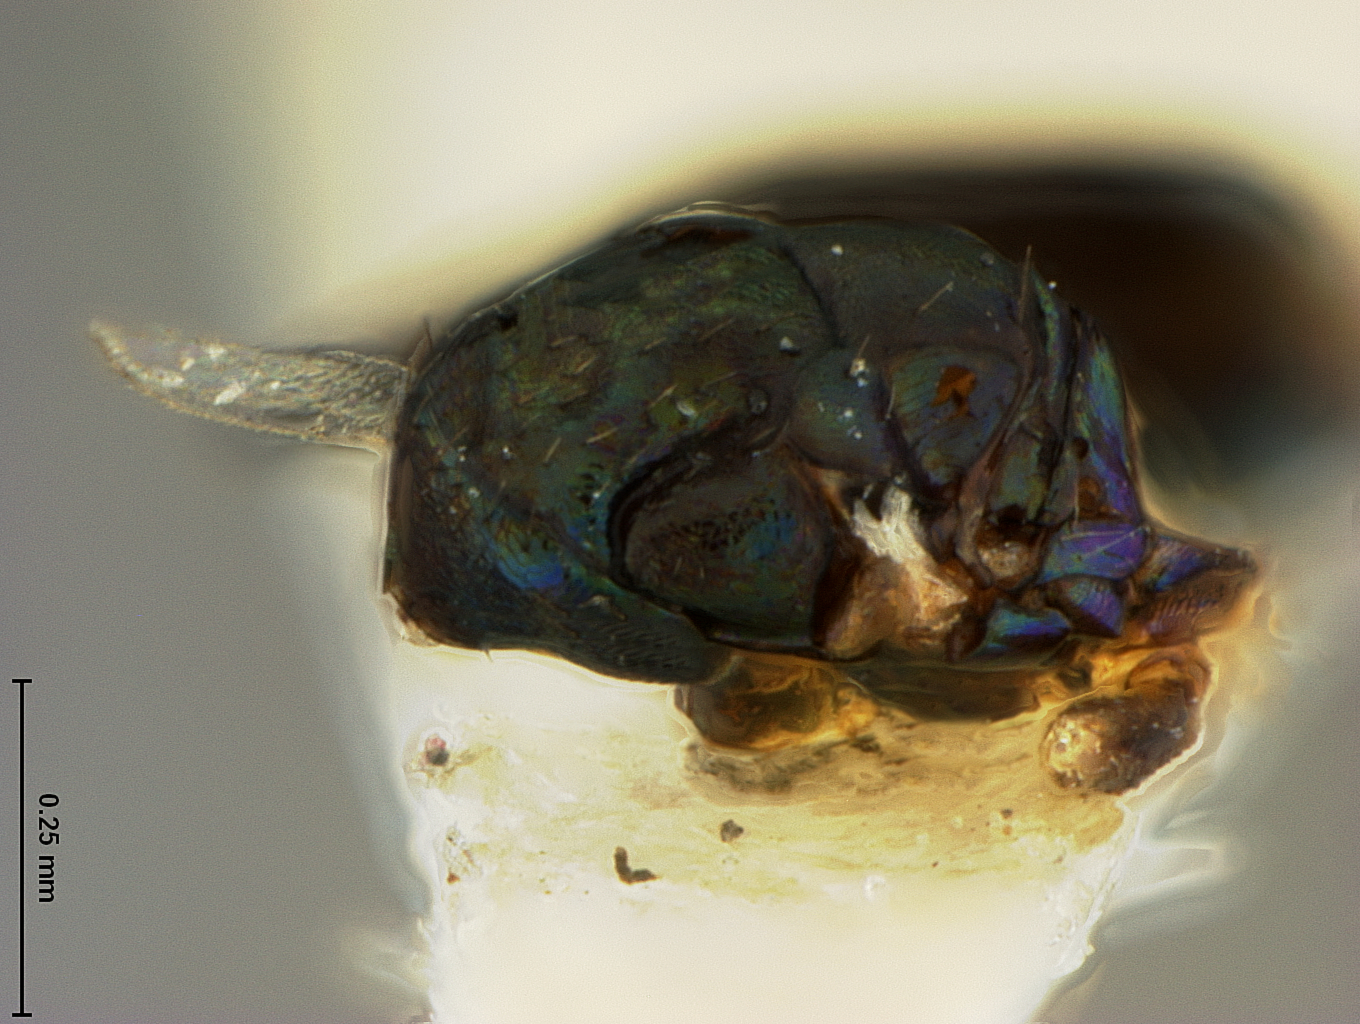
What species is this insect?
Secodes phloeotribi
